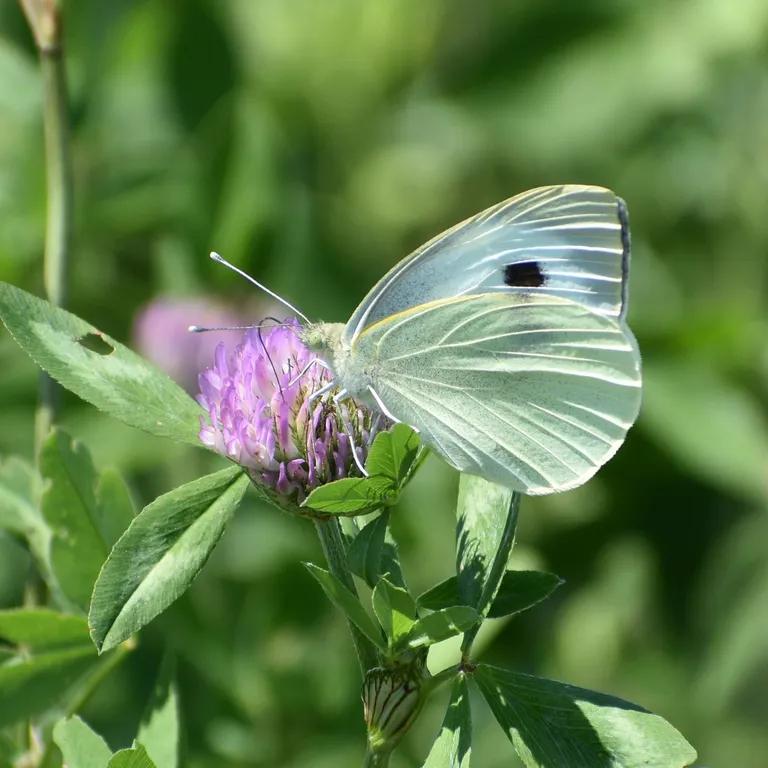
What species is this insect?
Pieris brassicae
